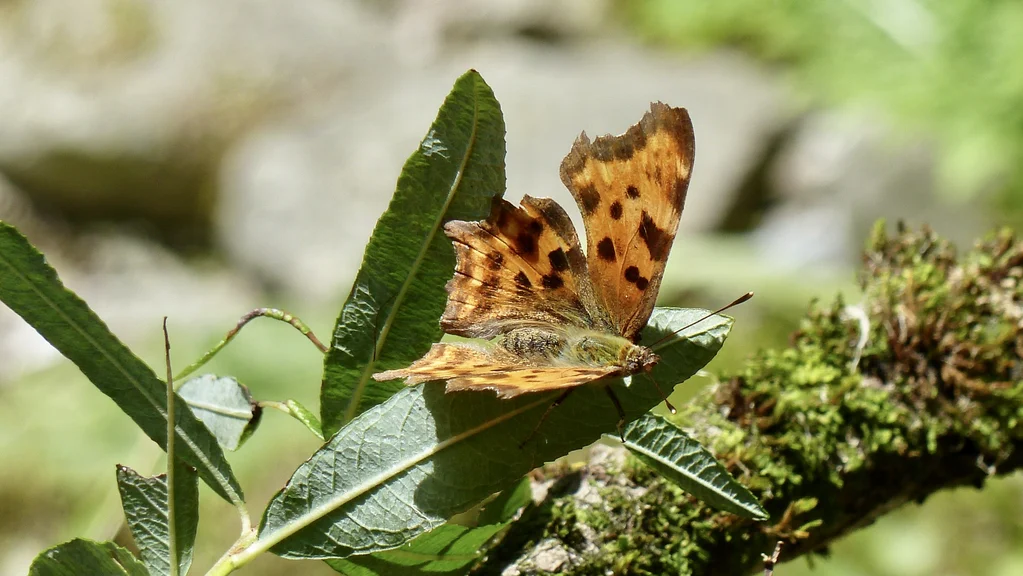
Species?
Polygonia c-album
